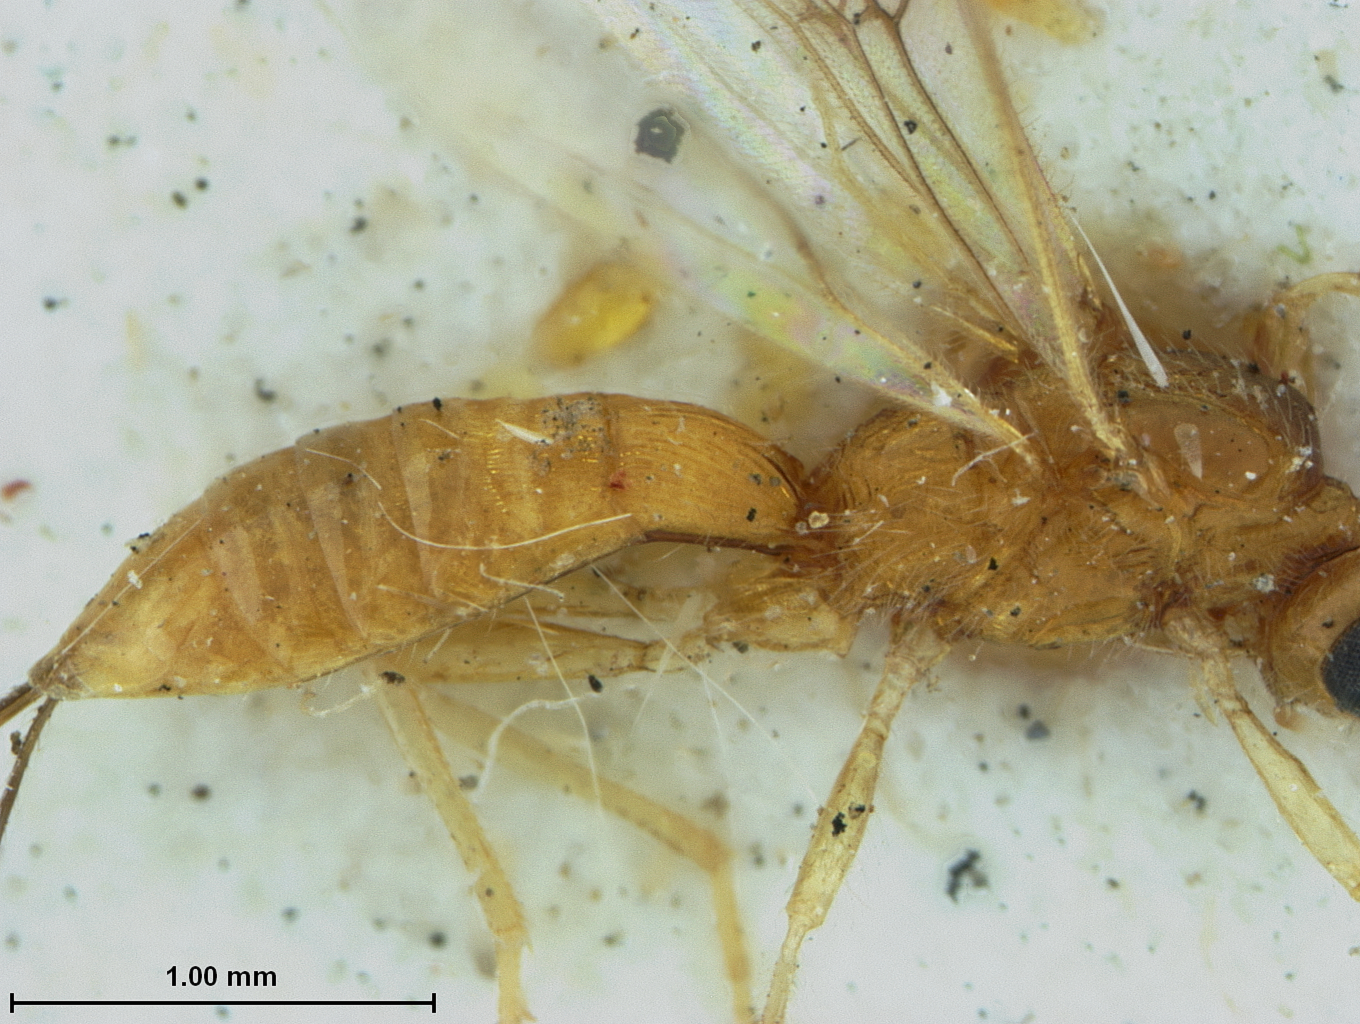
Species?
Rhyssalus selandriae
